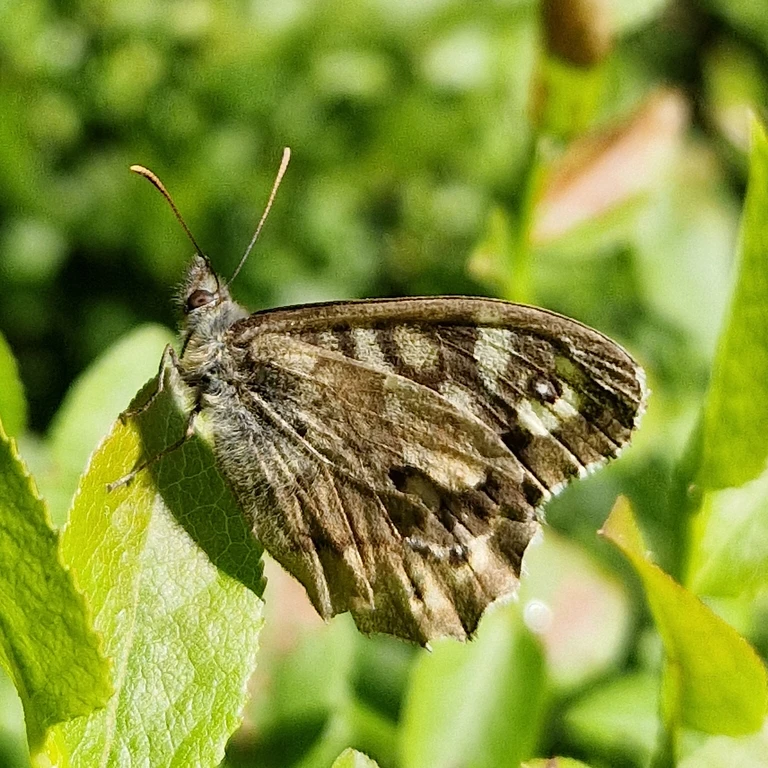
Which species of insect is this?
Pararge aegeria
